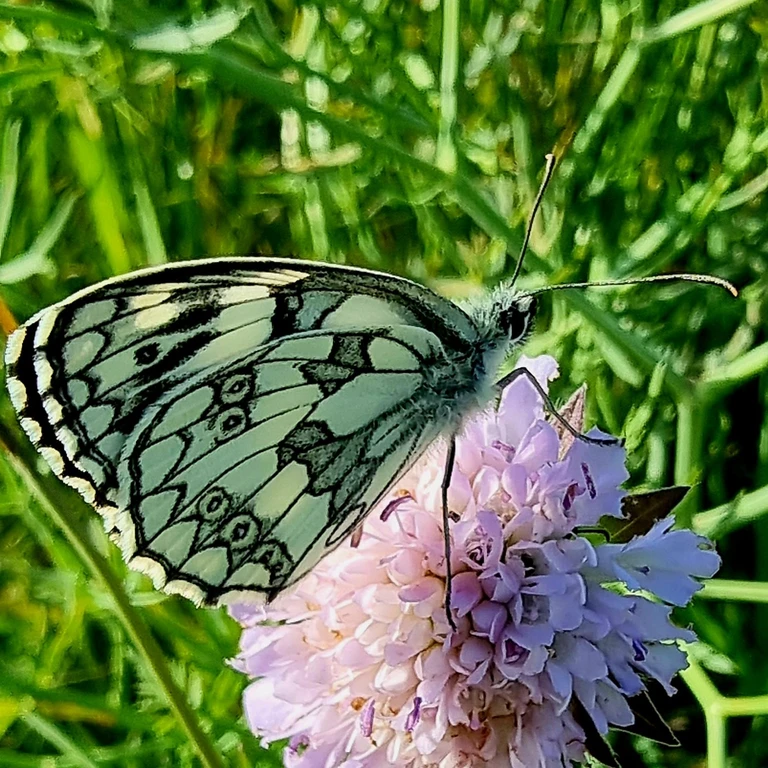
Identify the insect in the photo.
Melanargia galathea
